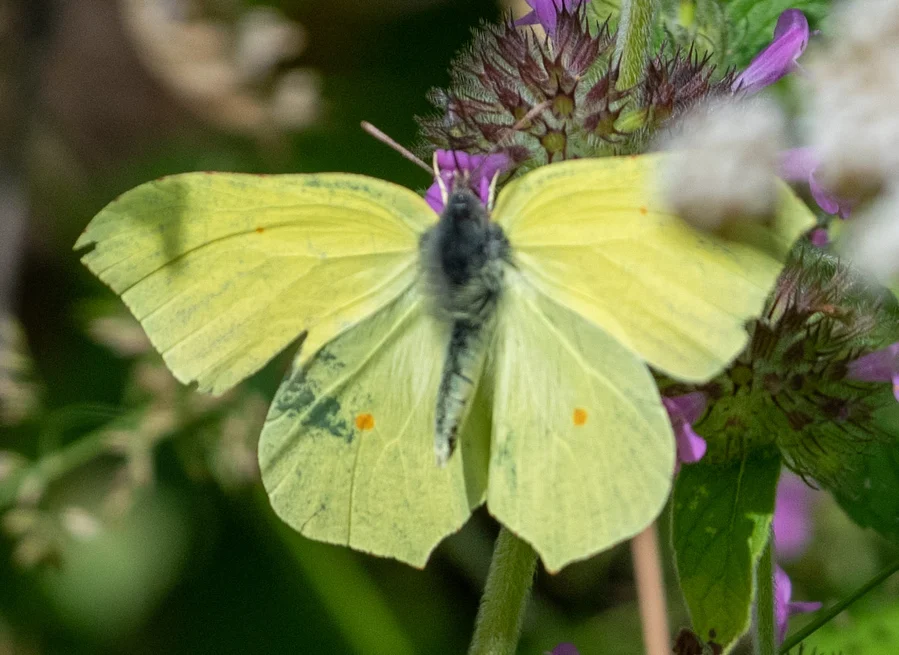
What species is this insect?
Gonepteryx rhamni
